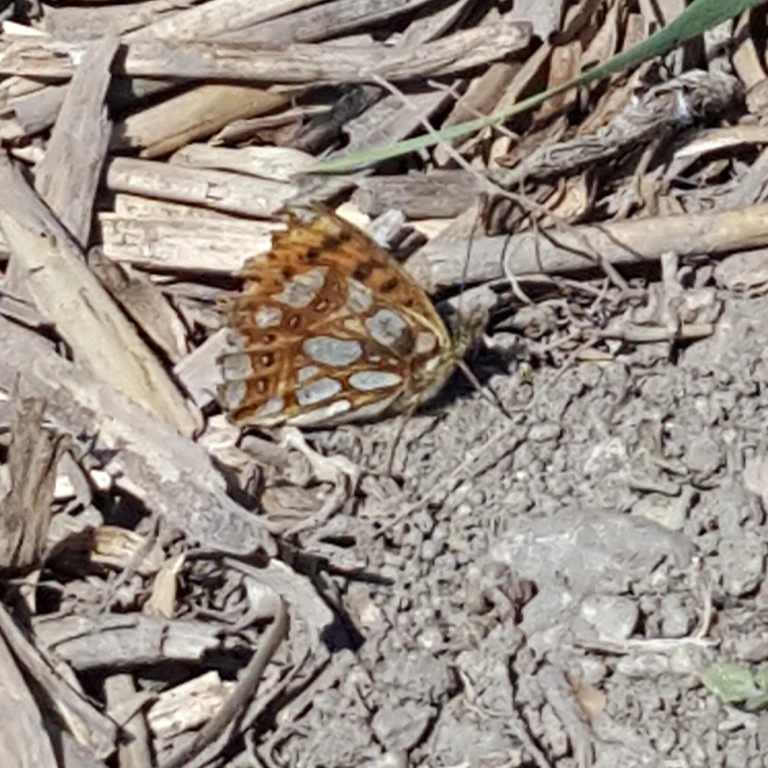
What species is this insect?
Issoria lathonia
